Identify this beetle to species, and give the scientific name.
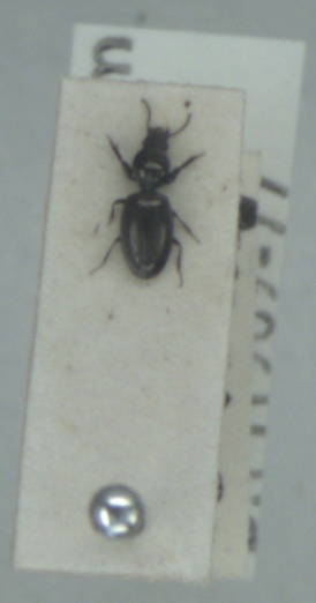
Dyschirius tristis
